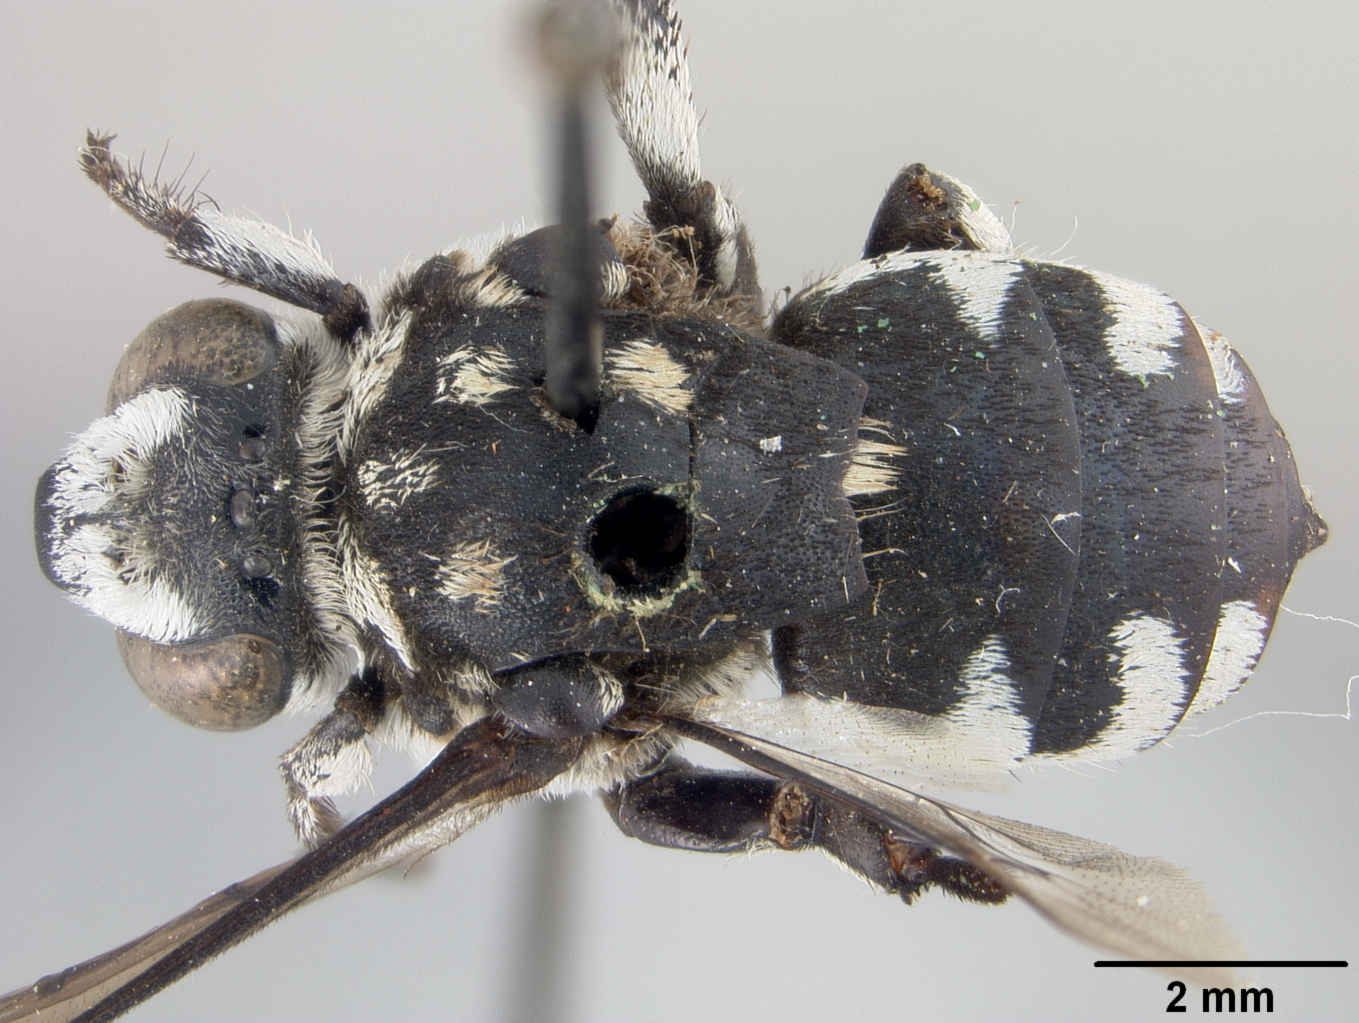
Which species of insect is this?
Crocisa subramosa
